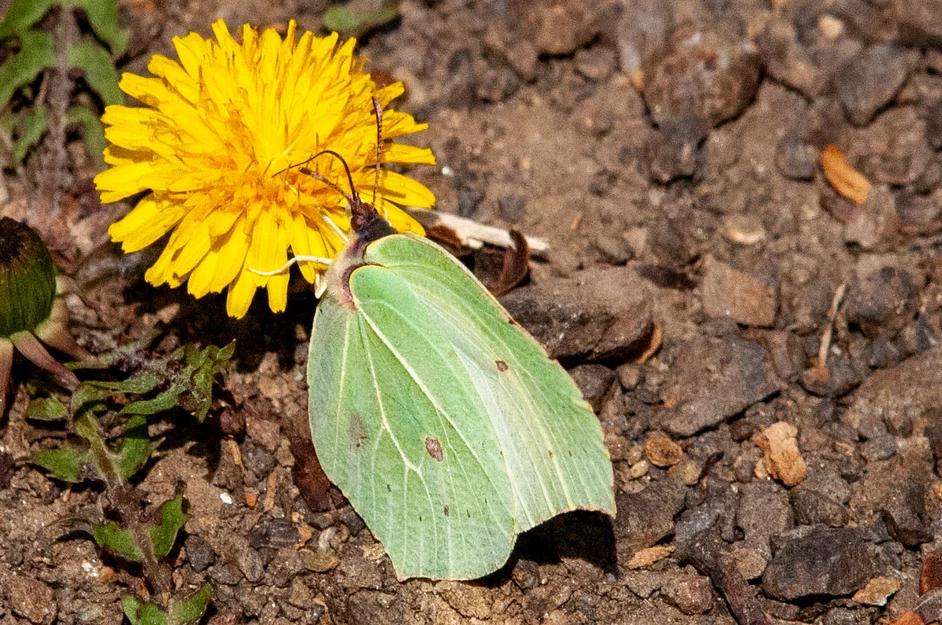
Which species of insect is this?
Gonepteryx rhamni
